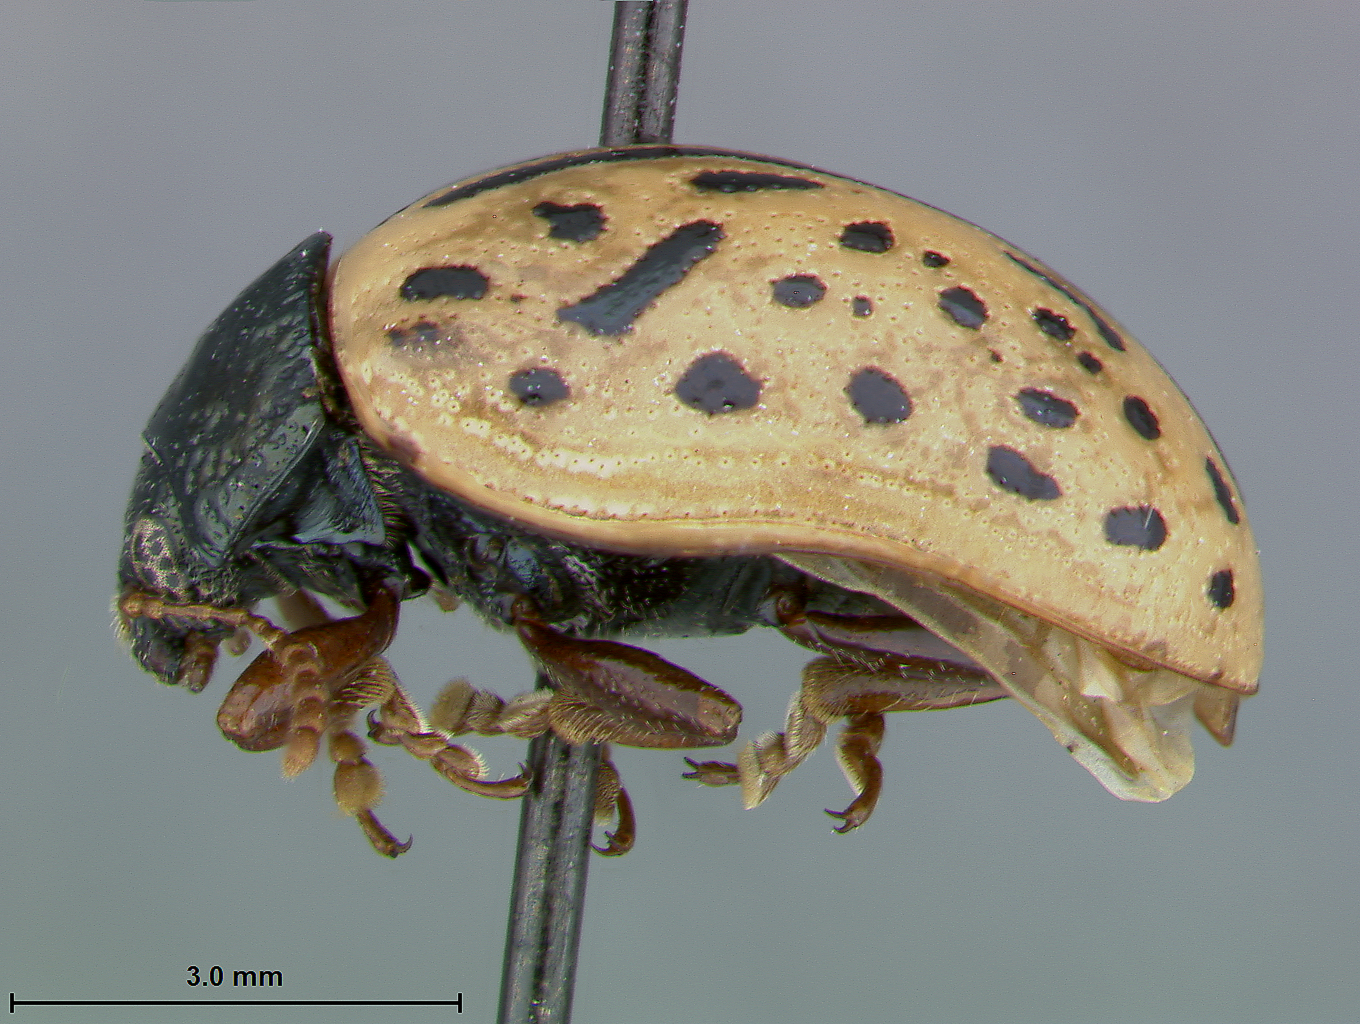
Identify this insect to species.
Calligrapha amelia
